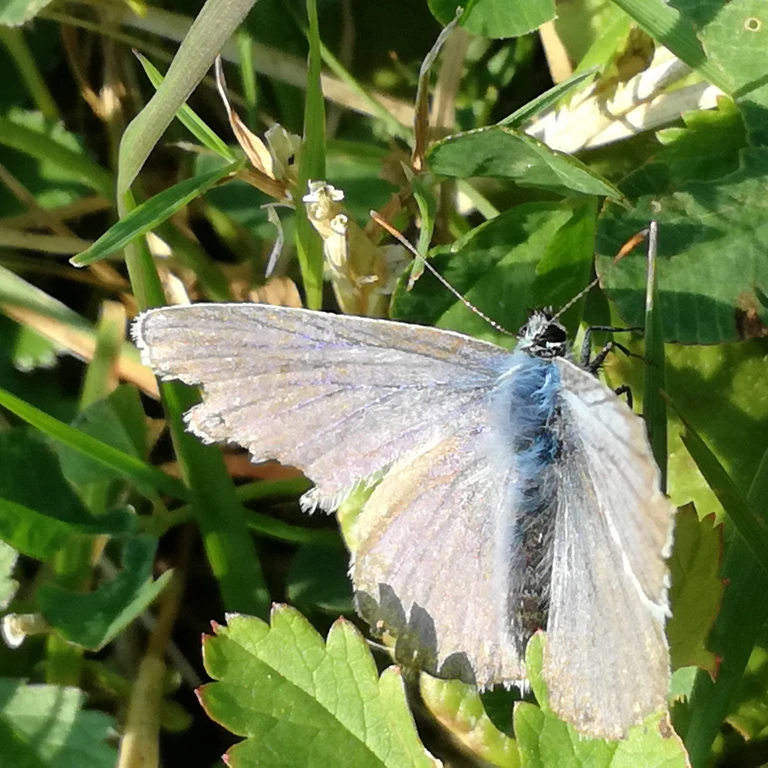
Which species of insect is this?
Polyommatus icarus
